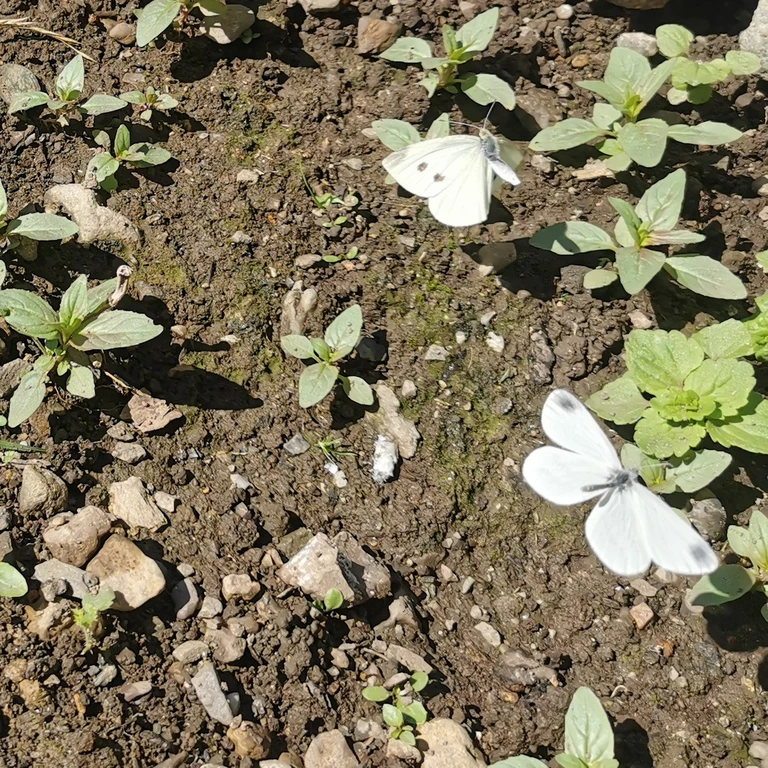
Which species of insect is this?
Pieris rapae
